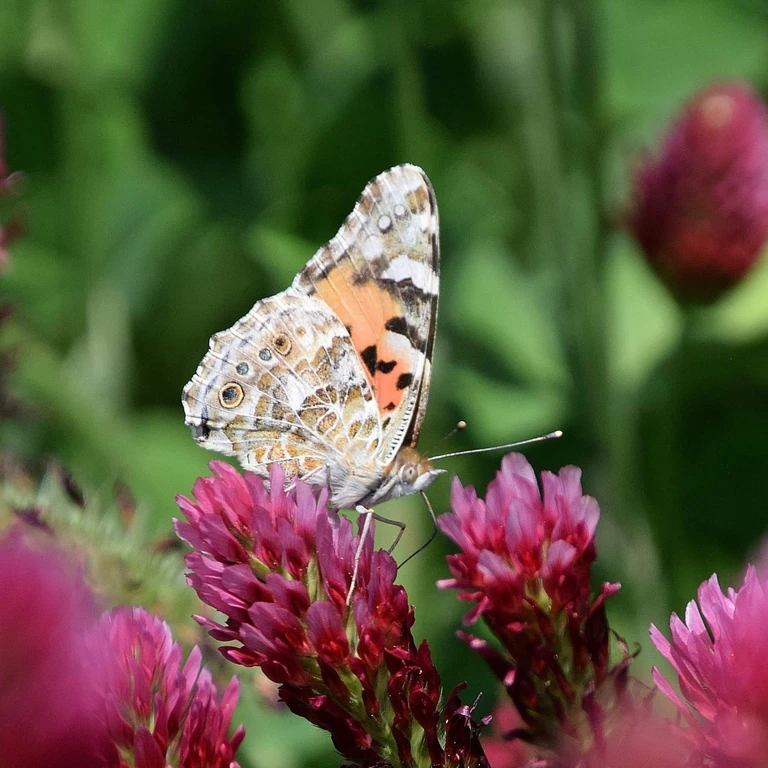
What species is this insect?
Vanessa cardui
